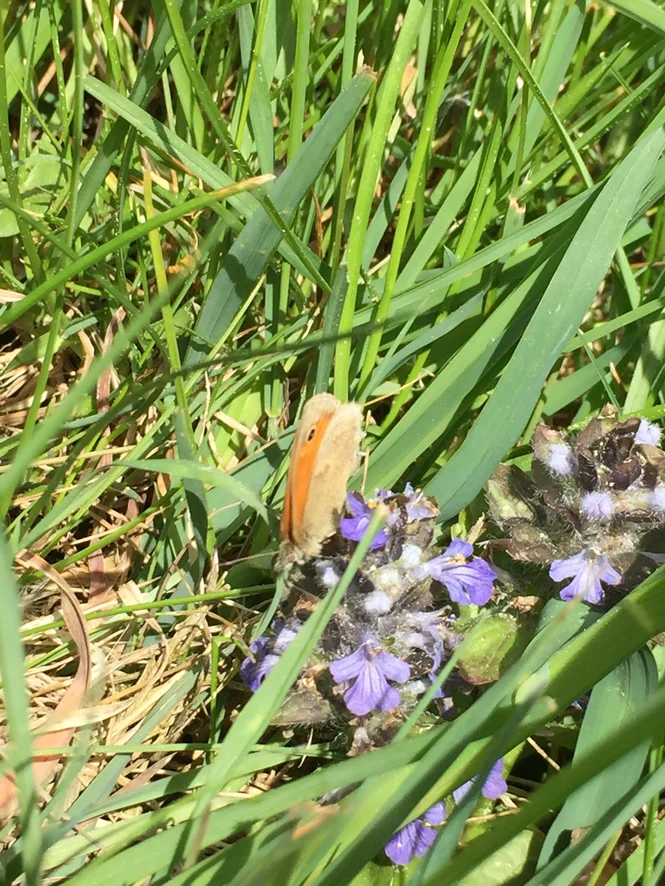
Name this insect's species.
Coenonympha pamphilus
